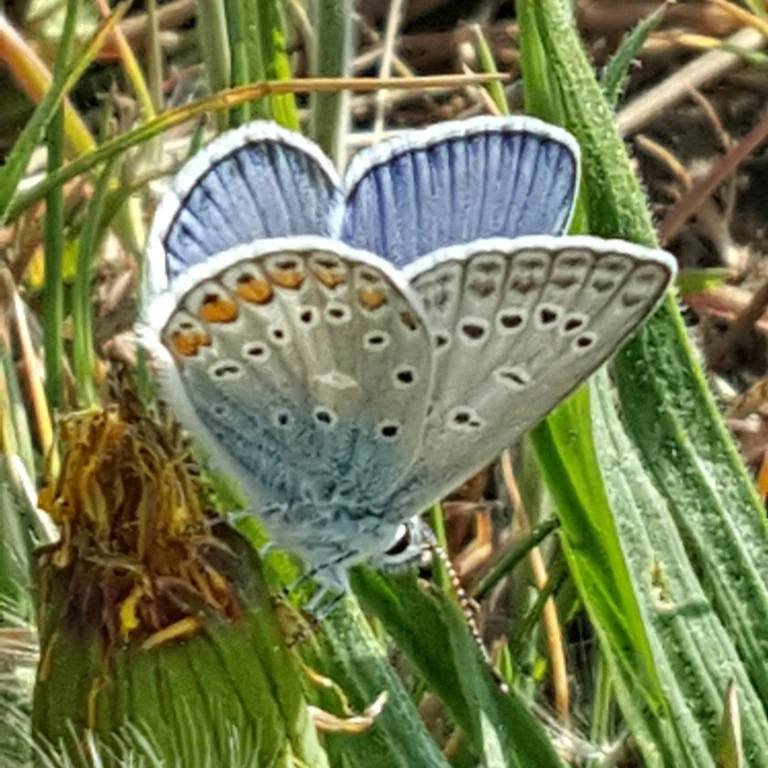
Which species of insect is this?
Polyommatus icarus
